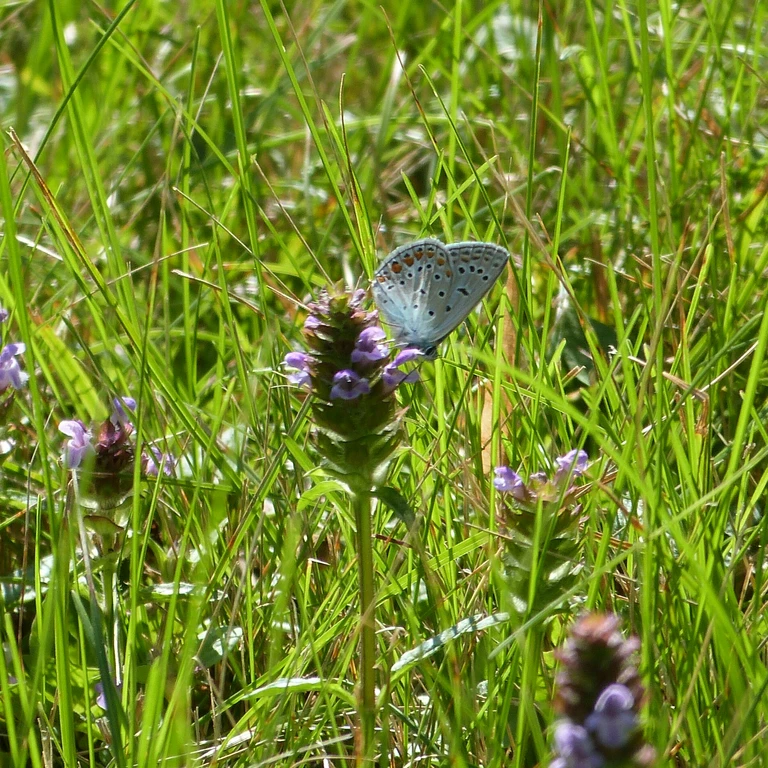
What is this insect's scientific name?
Polyommatus icarus
